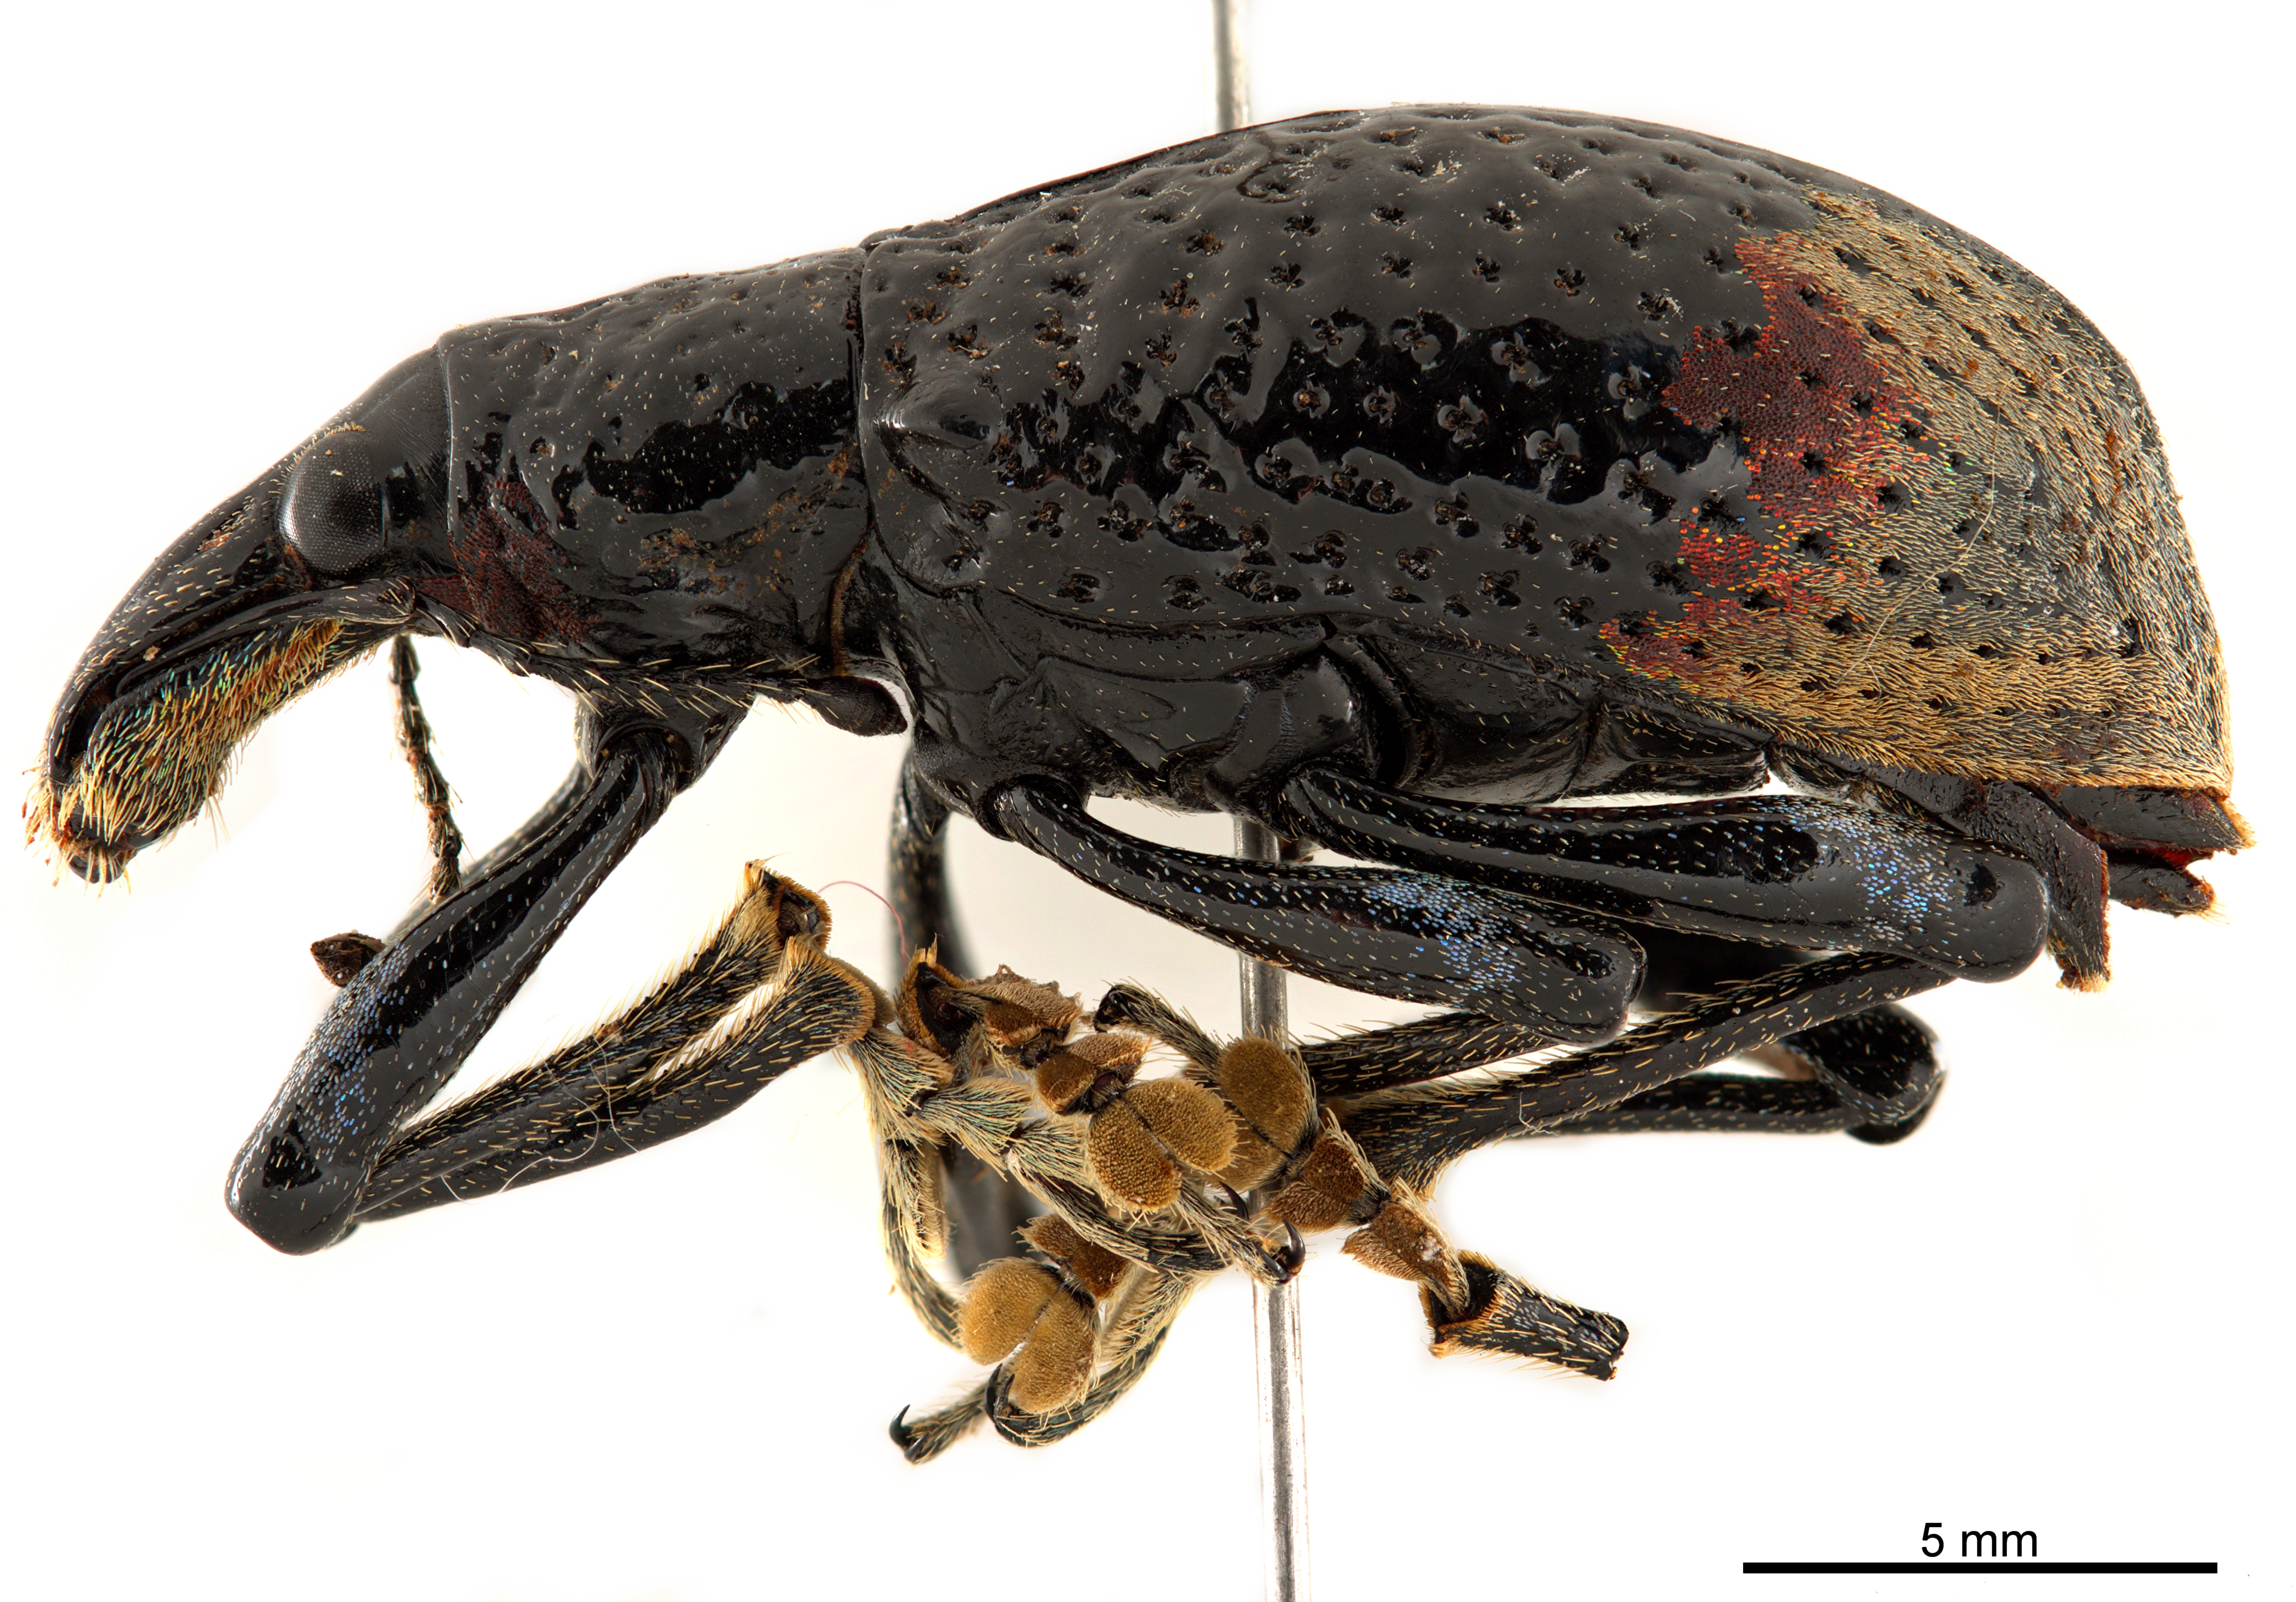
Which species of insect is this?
Rhinoscapha lagopyga
